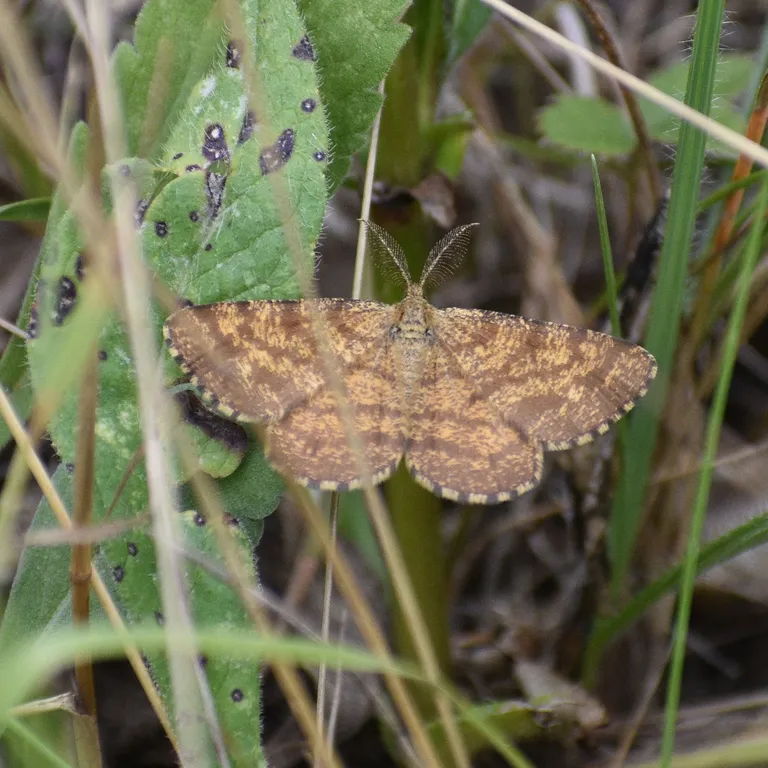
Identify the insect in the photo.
Ematurga atomaria
